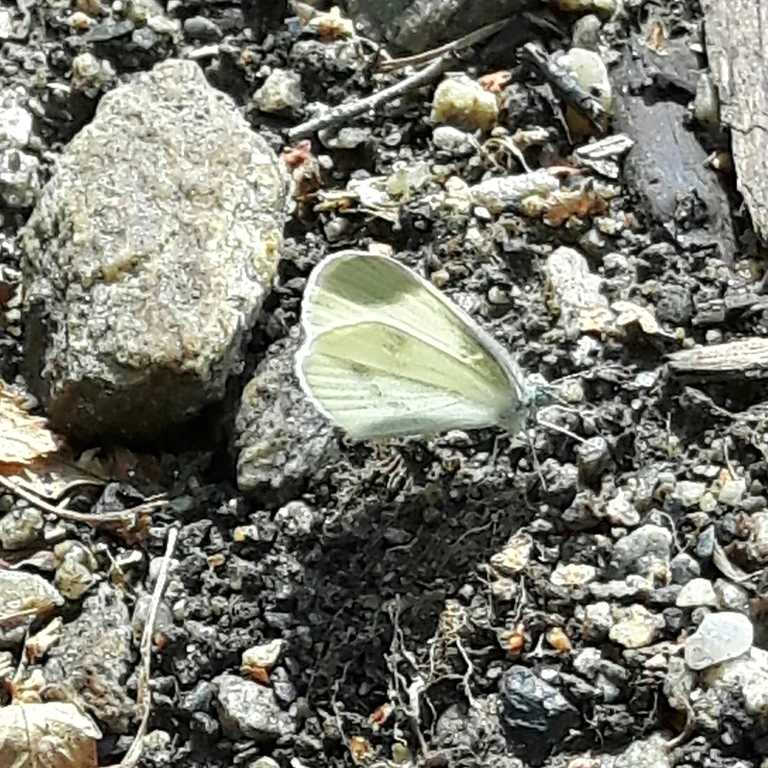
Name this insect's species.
Leptidea sinapis/juvernica
